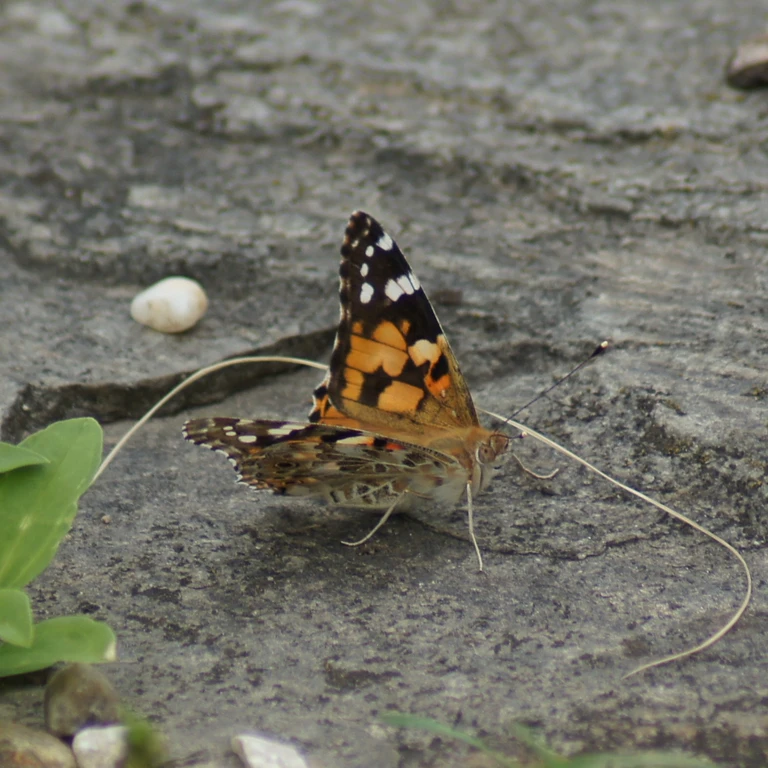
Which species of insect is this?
Vanessa cardui
